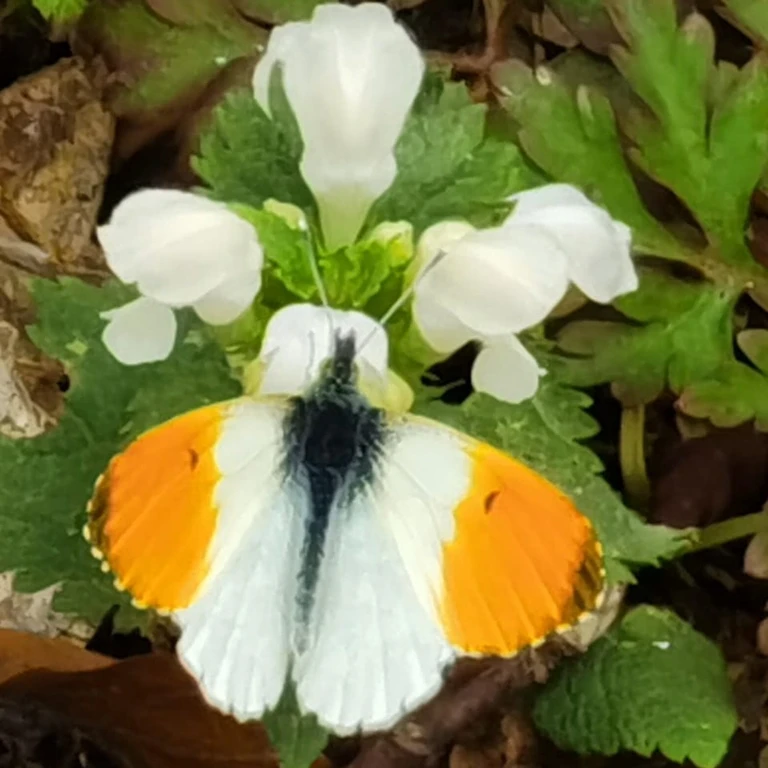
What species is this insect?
Anthocharis cardamines
